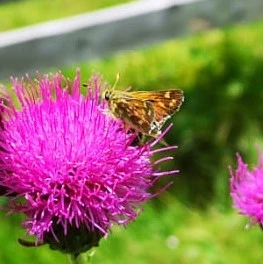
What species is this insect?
Hesperia comma
